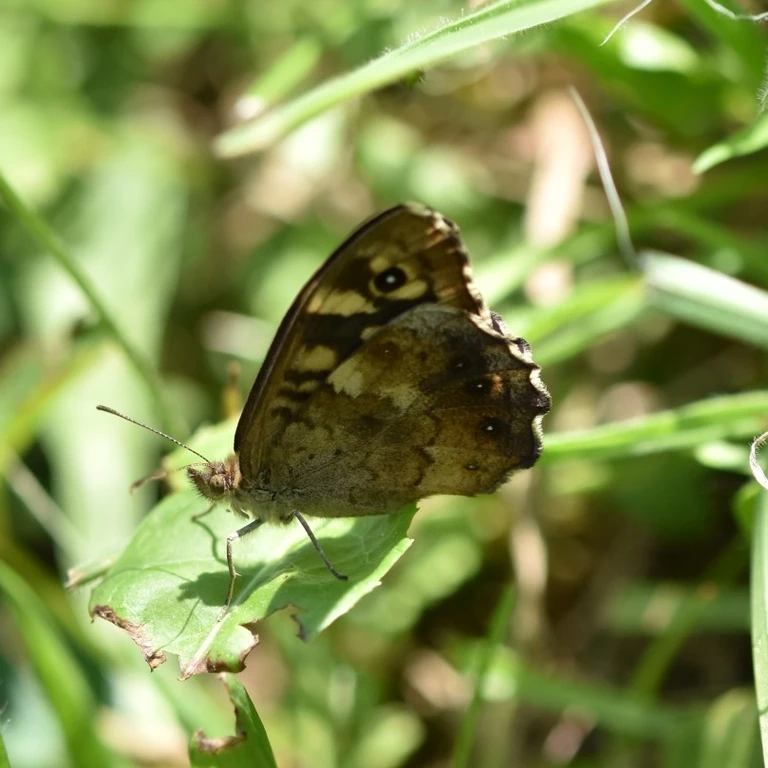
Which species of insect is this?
Pararge aegeria
